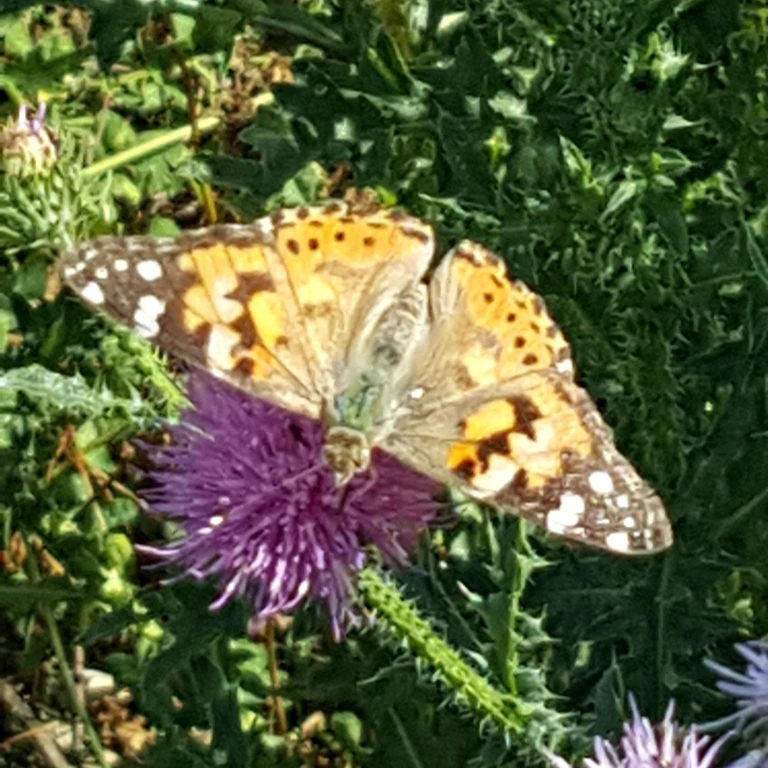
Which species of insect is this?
Vanessa cardui
